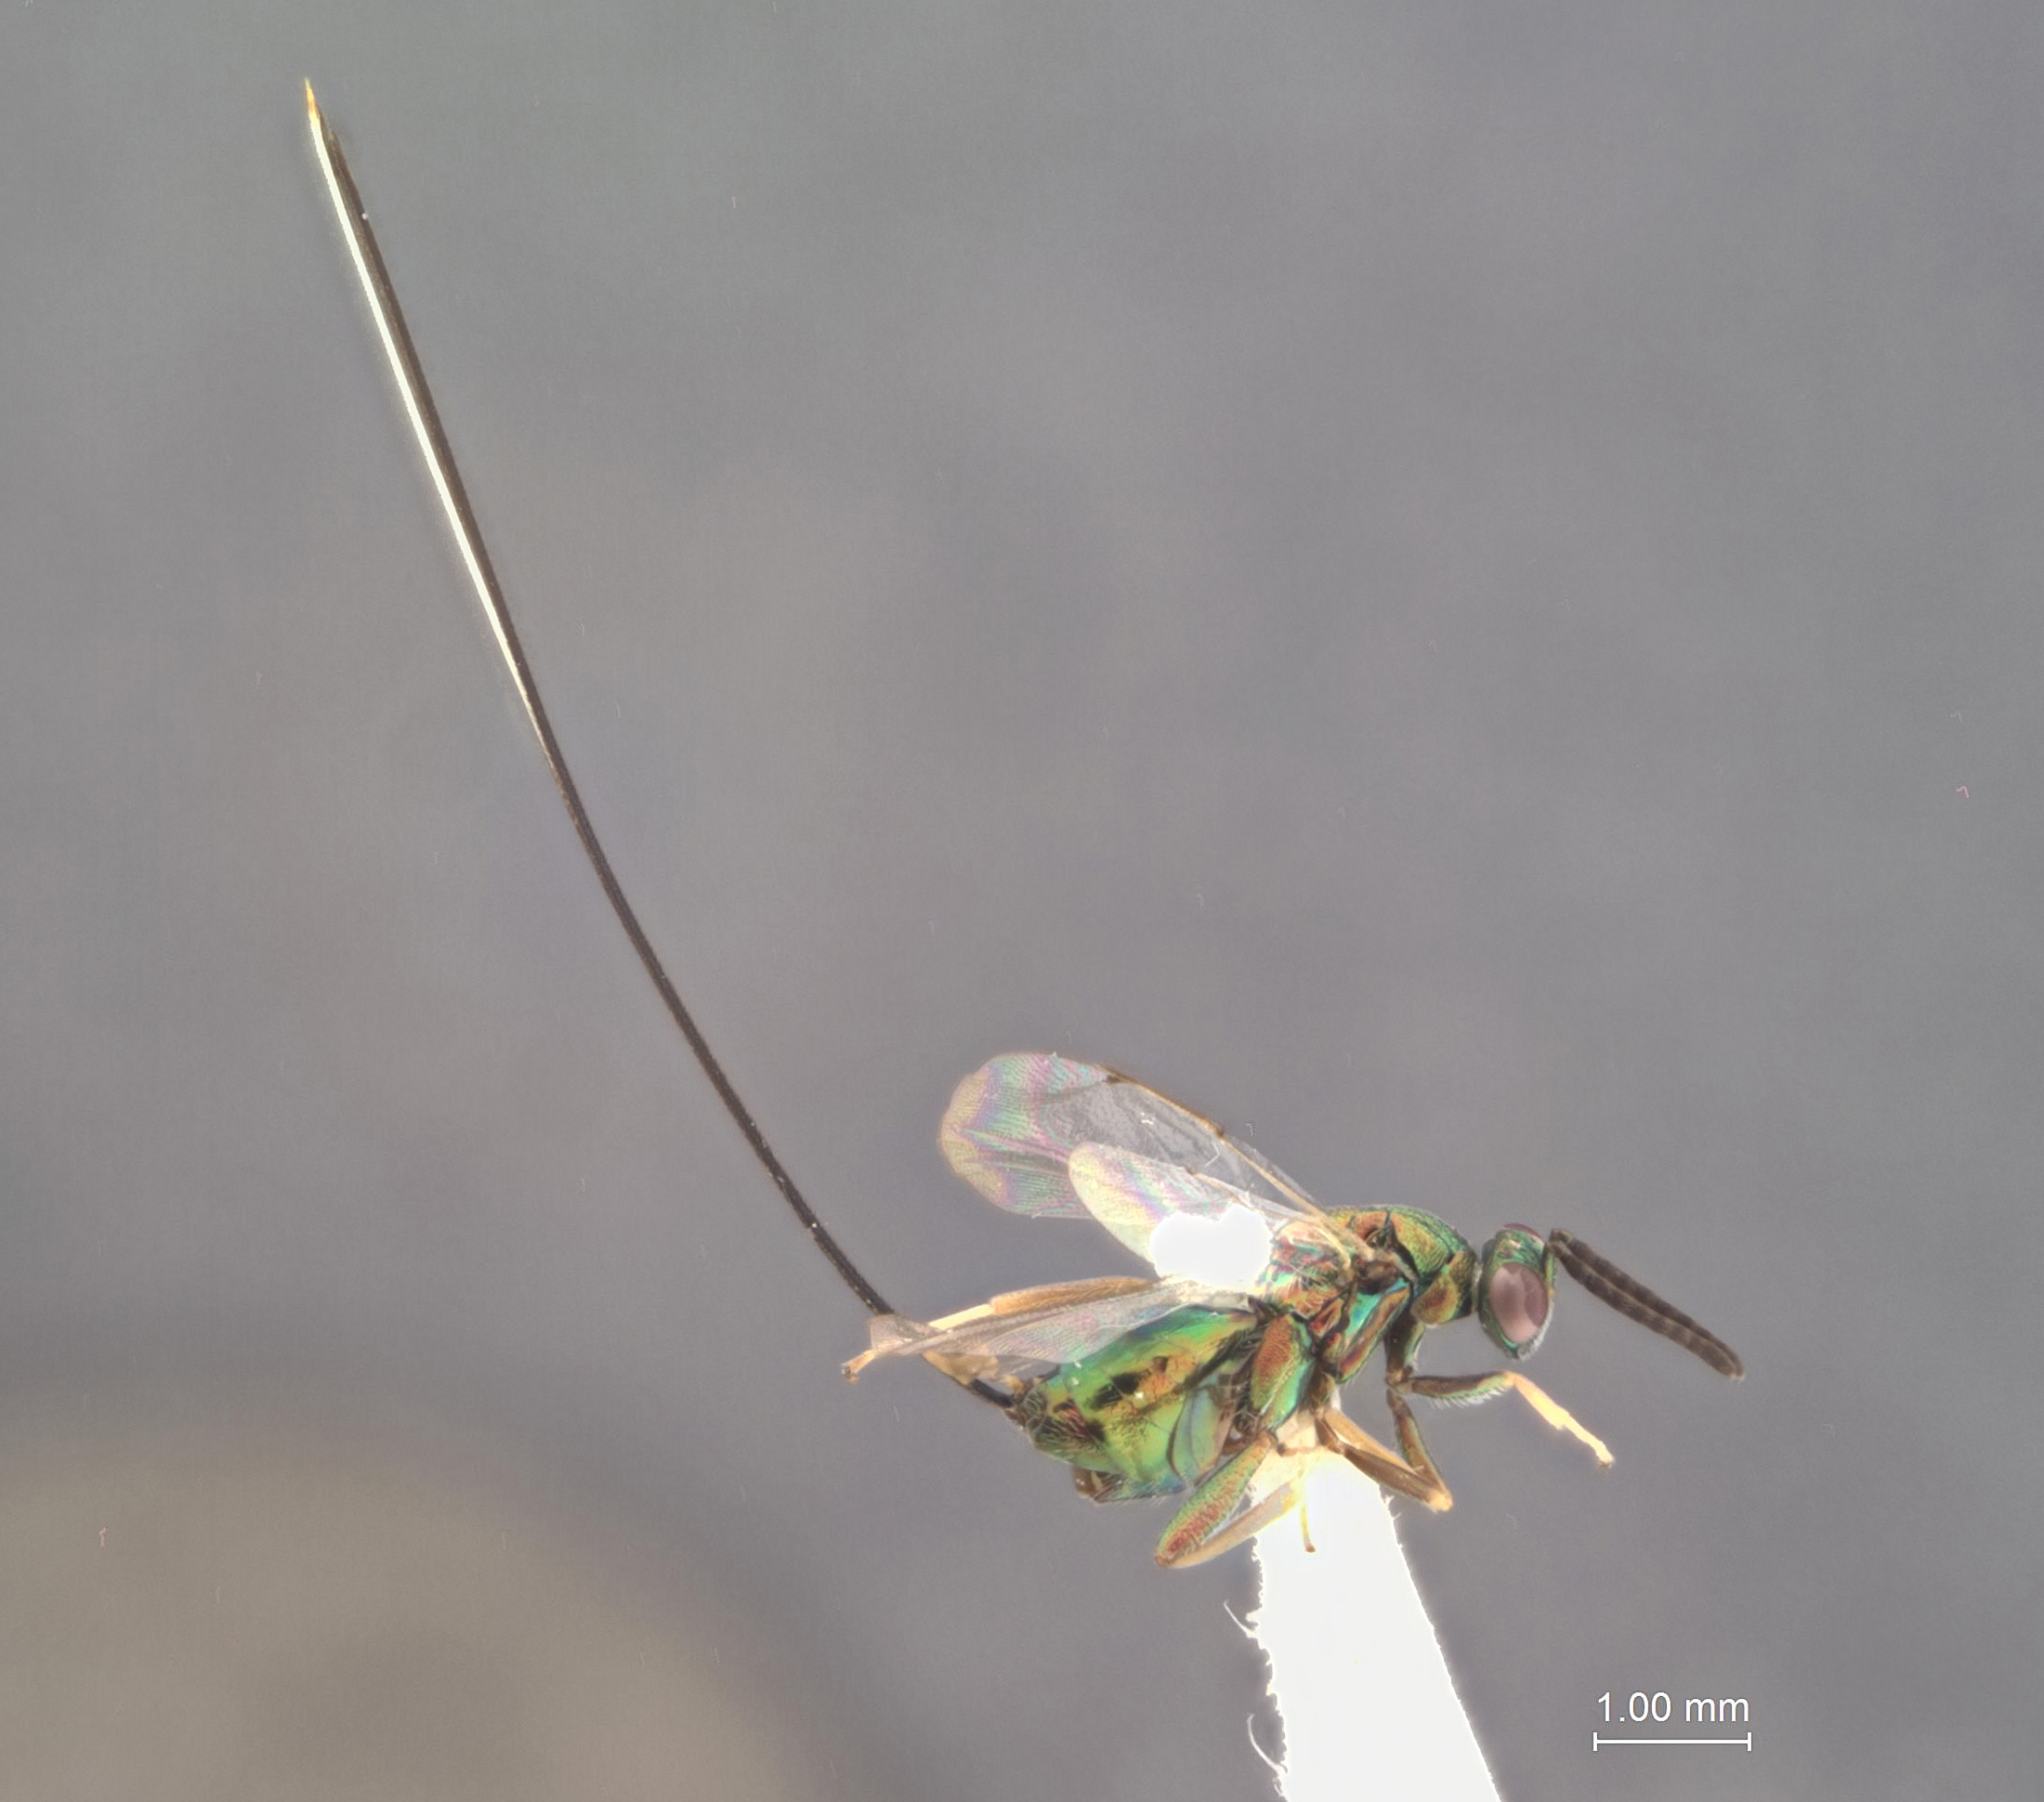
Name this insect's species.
Torymus subcalifornicus
